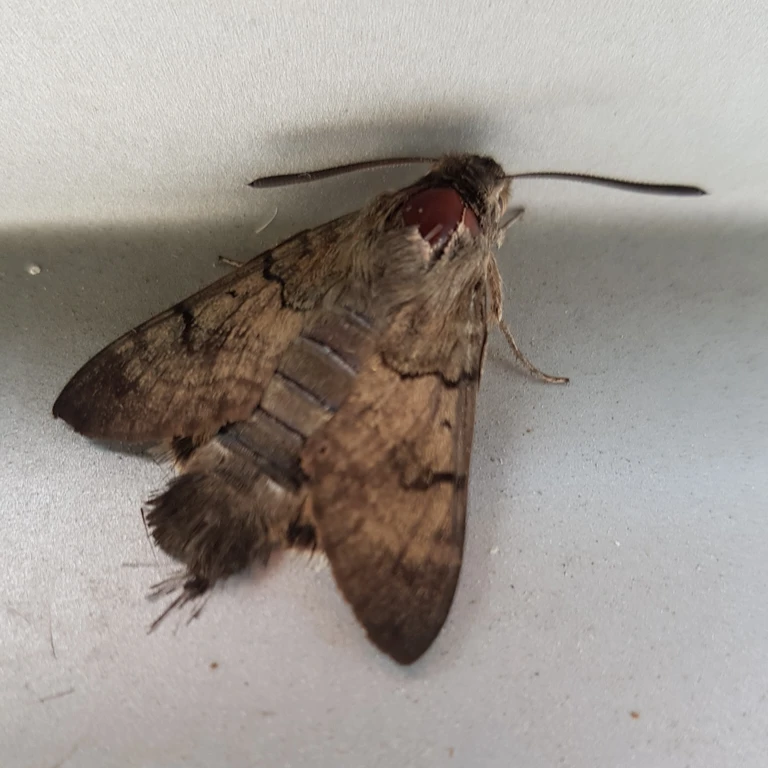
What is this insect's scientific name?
Macroglossum stellatarum
